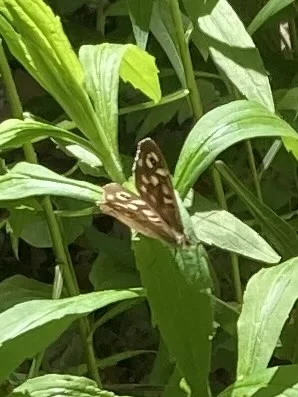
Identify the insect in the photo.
Pararge aegeria
